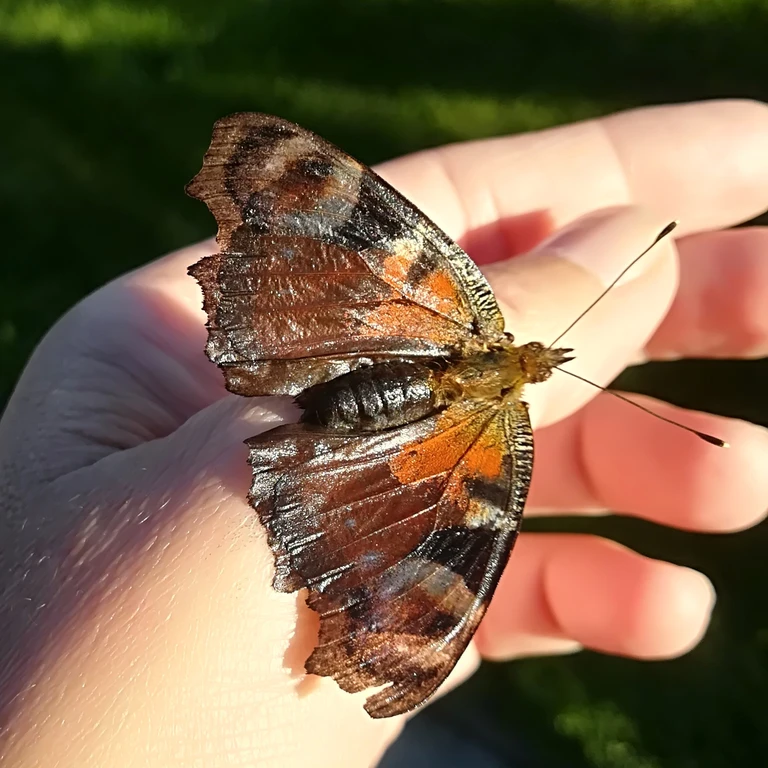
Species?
Aglais io
